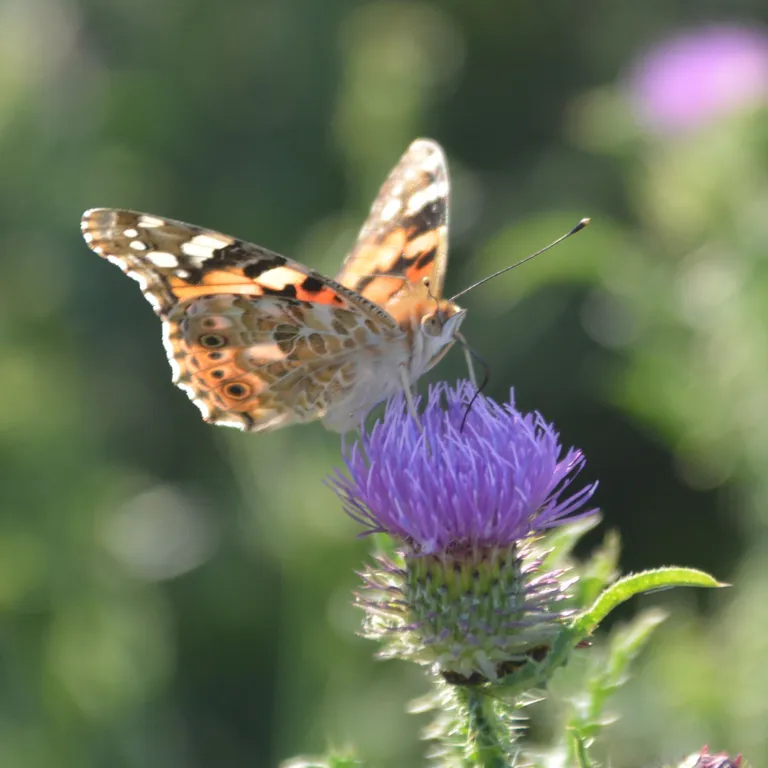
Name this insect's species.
Vanessa cardui
